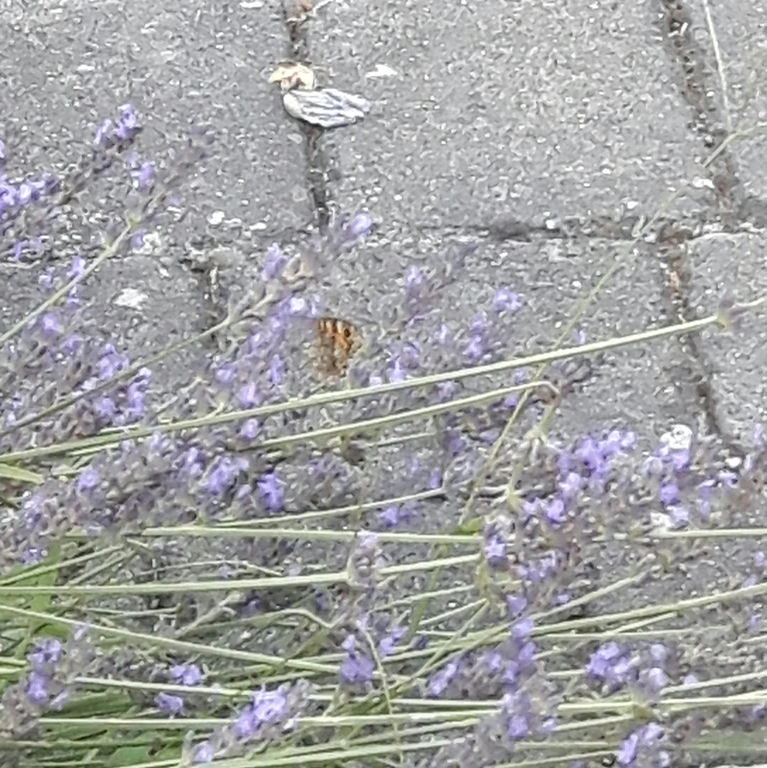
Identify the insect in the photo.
Lasiommata megera (also Pararge megera)
